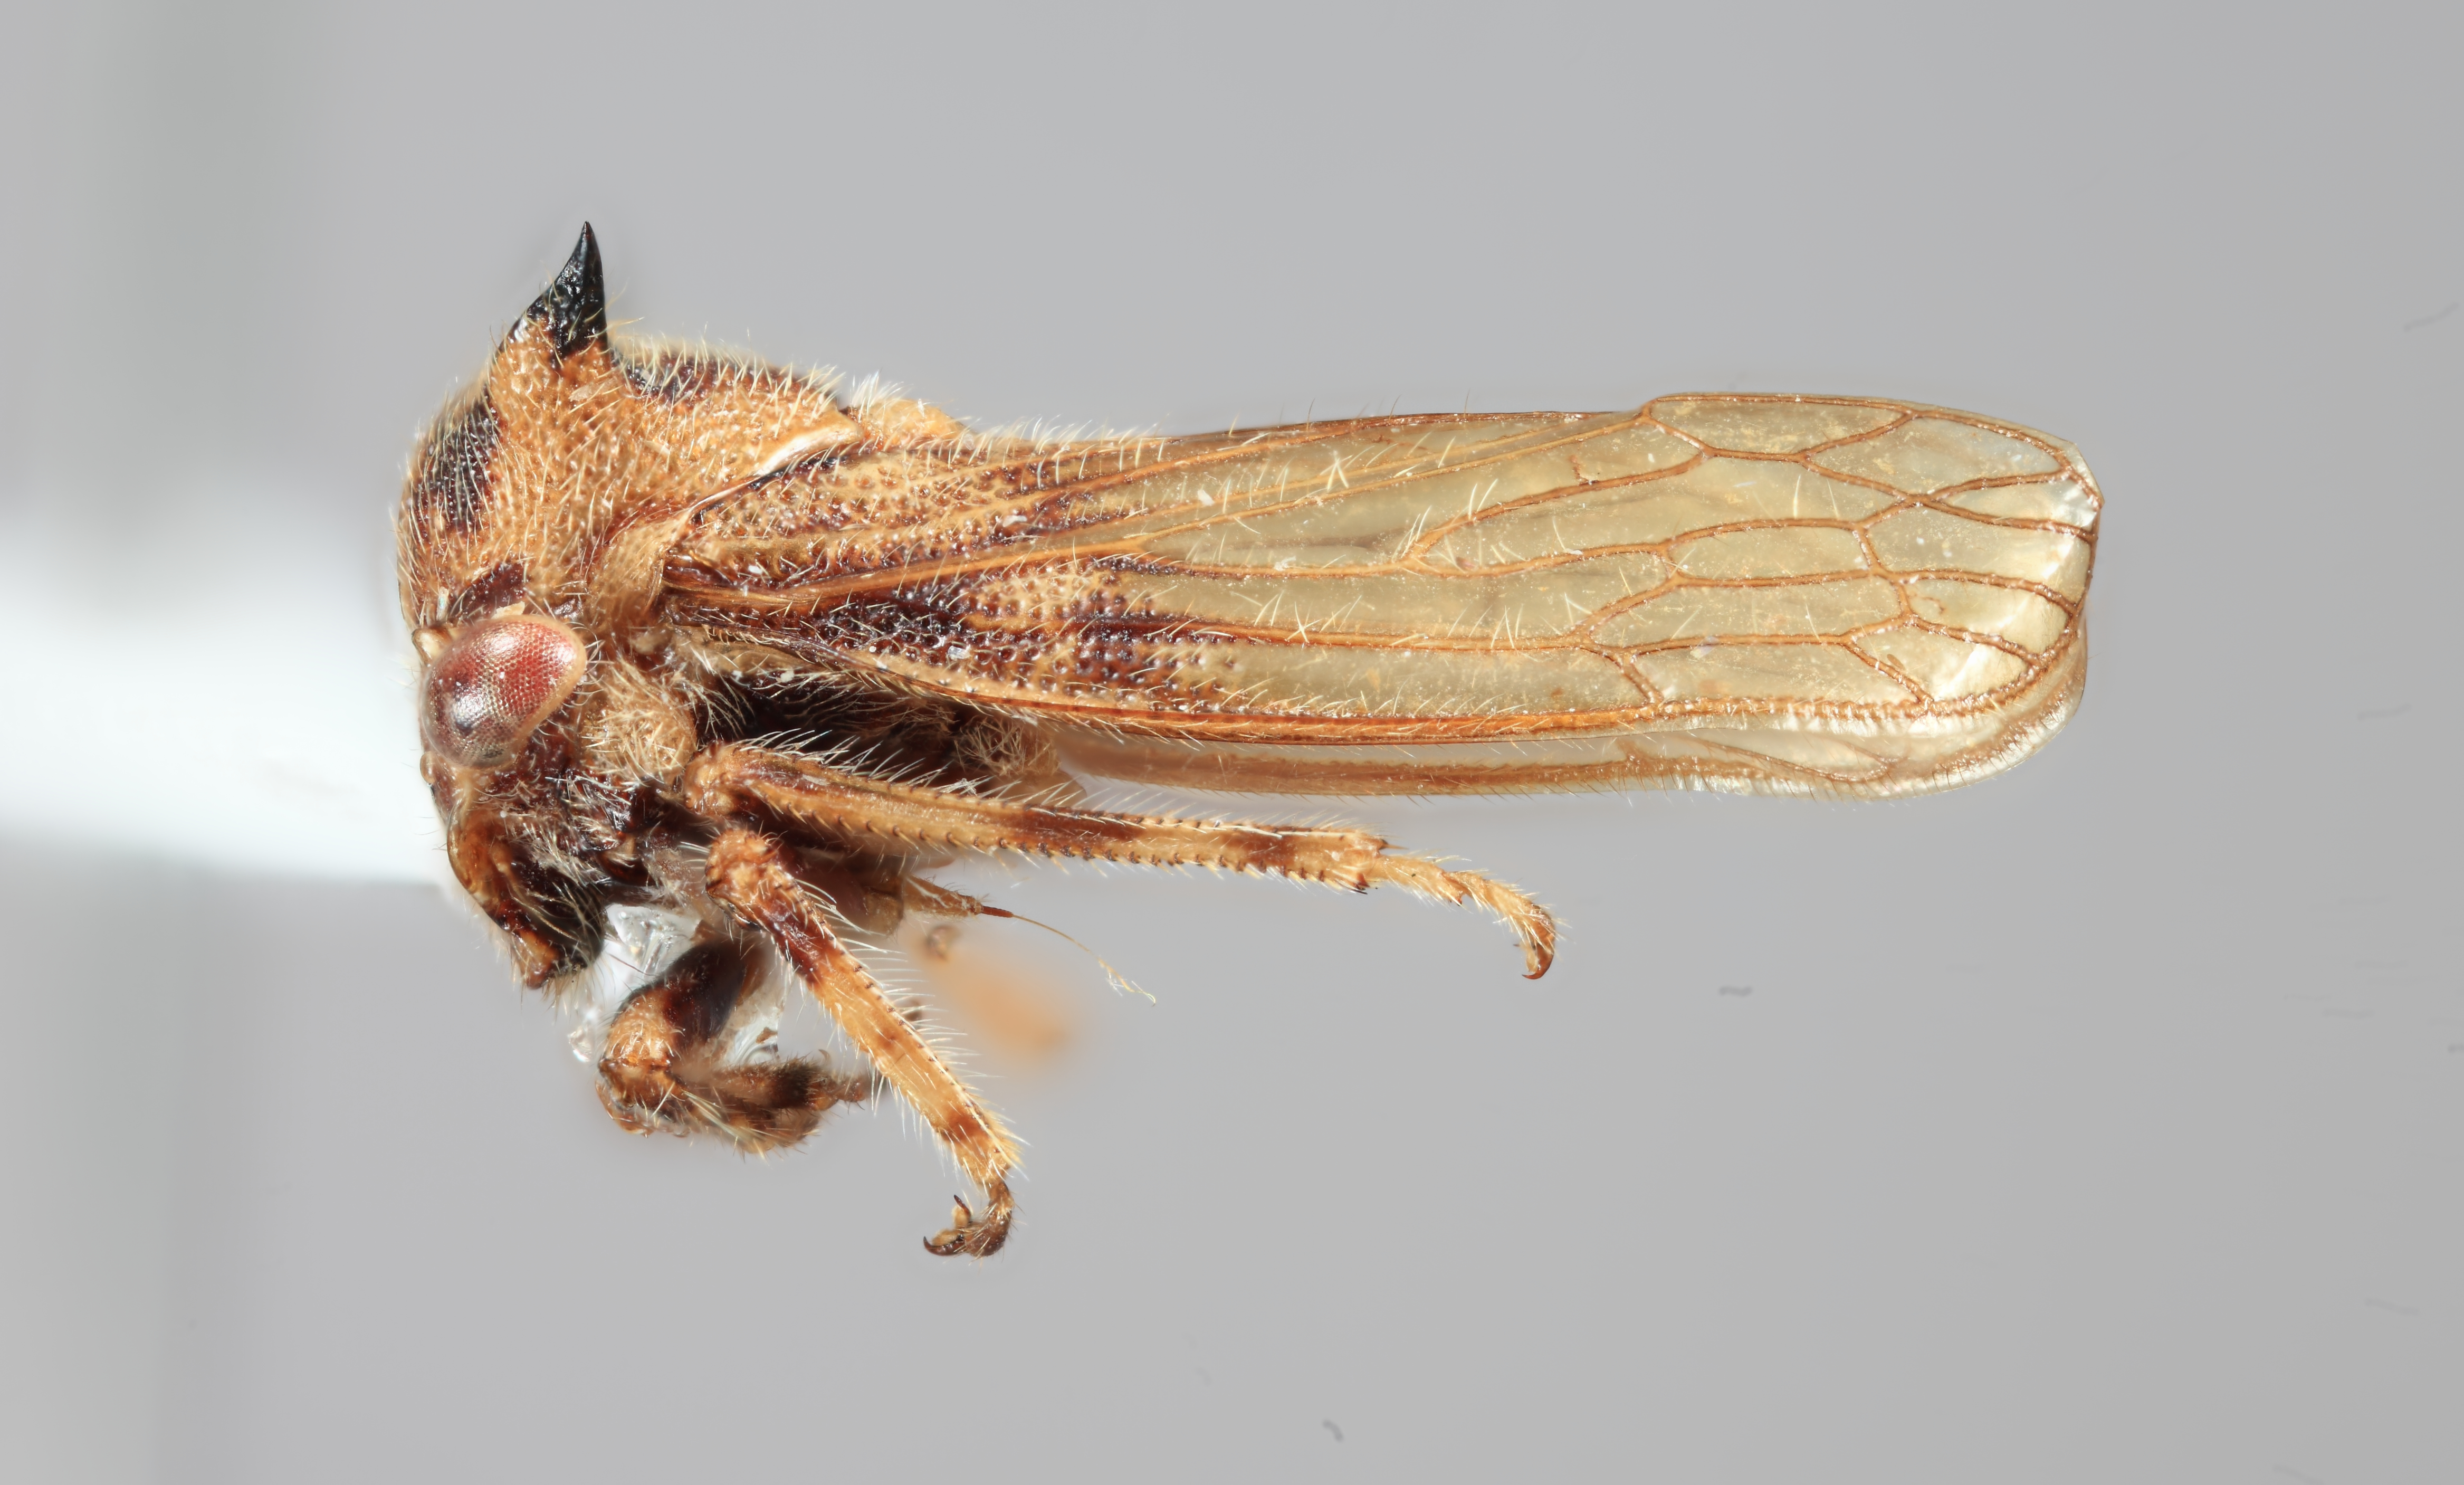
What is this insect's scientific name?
Tolania secoya
